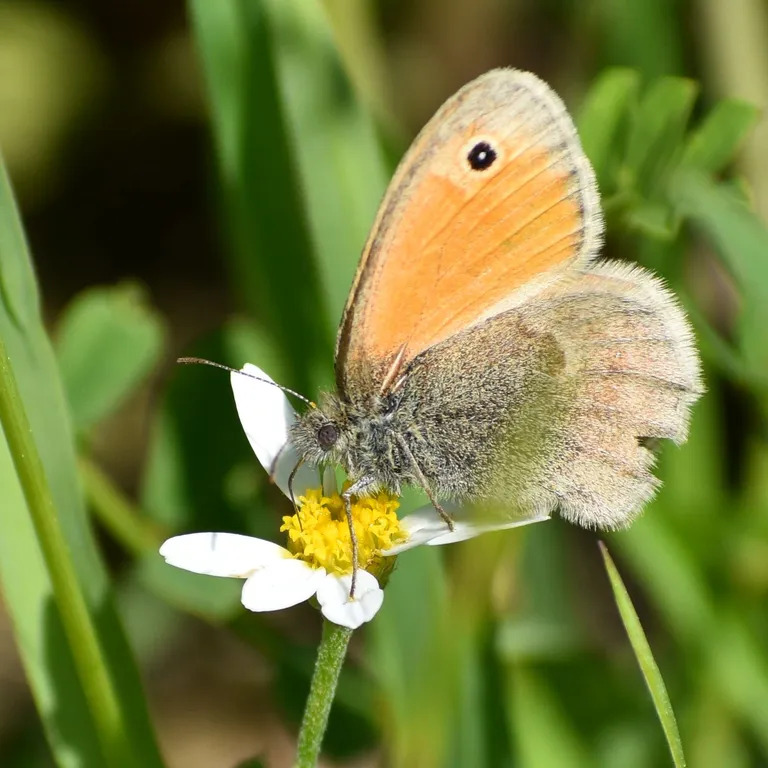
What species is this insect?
Coenonympha pamphilus
